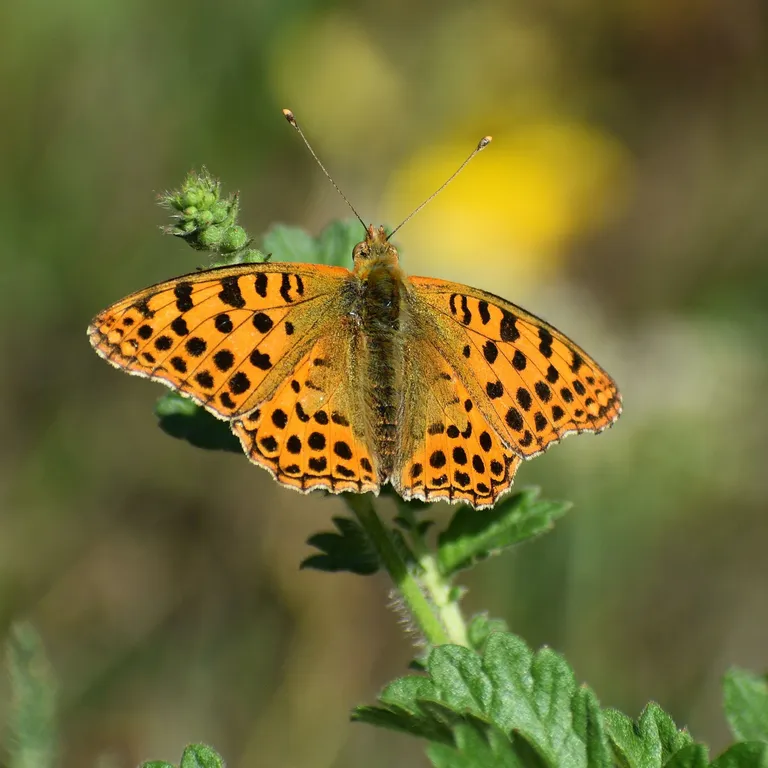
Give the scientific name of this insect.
Issoria lathonia
